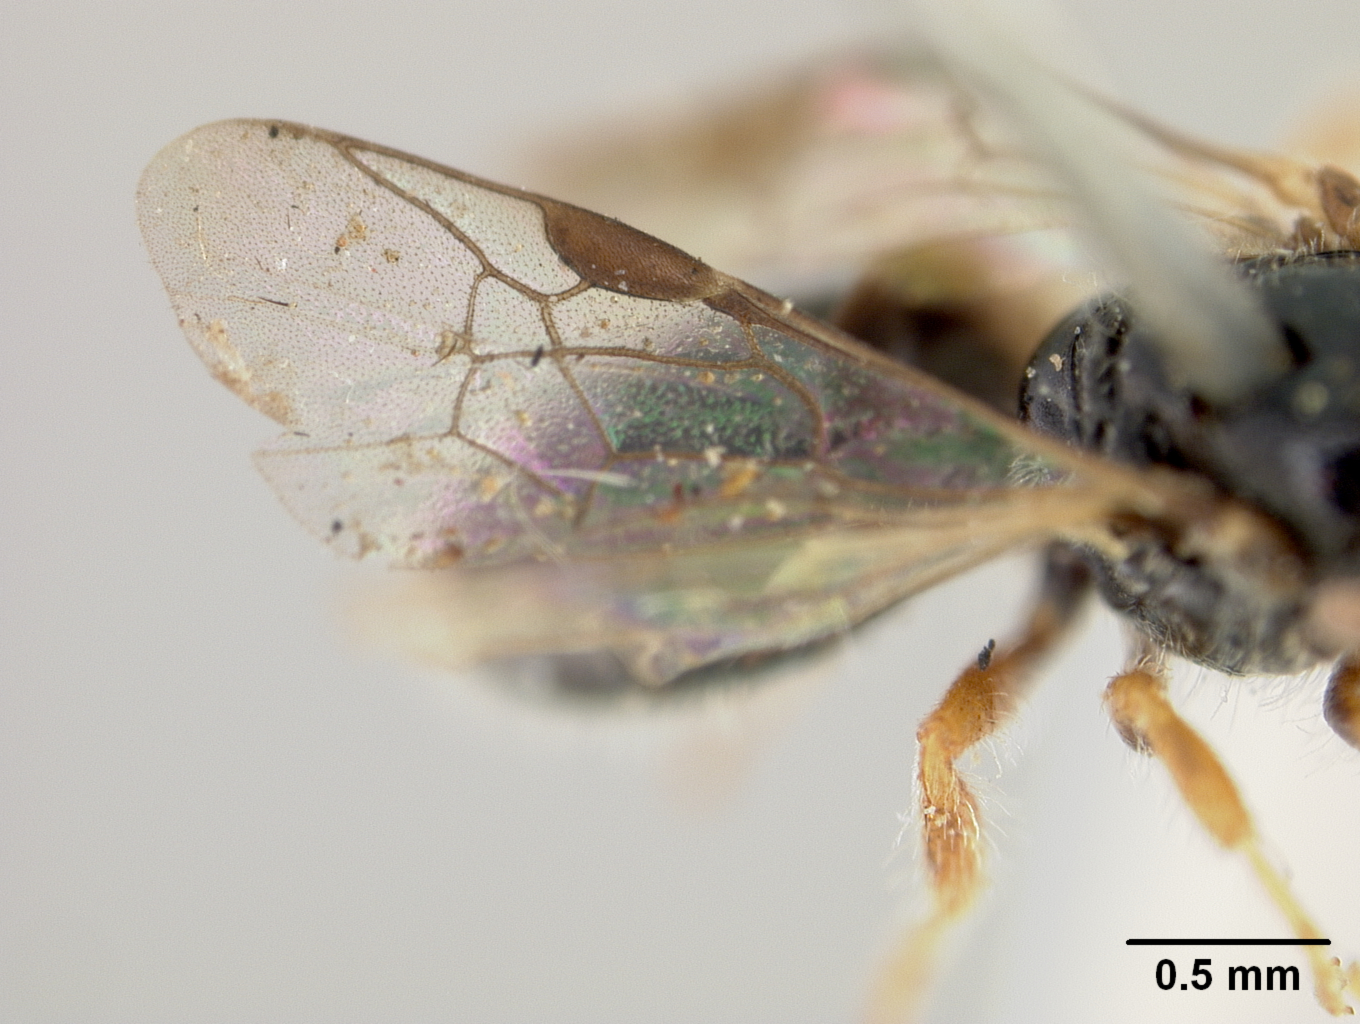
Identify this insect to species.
Pachyprosopis barbata
